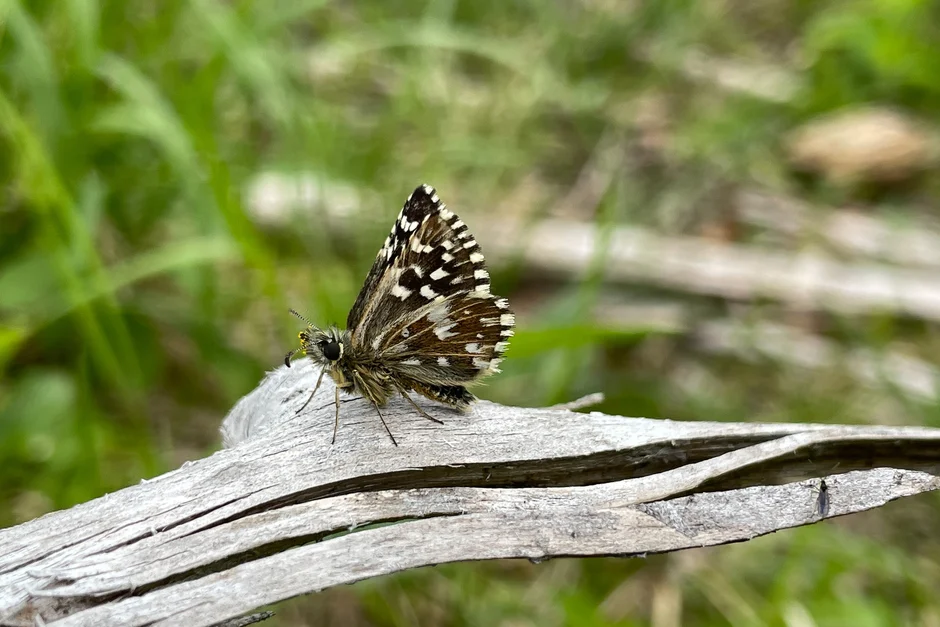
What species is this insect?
Pyrgus malvae
